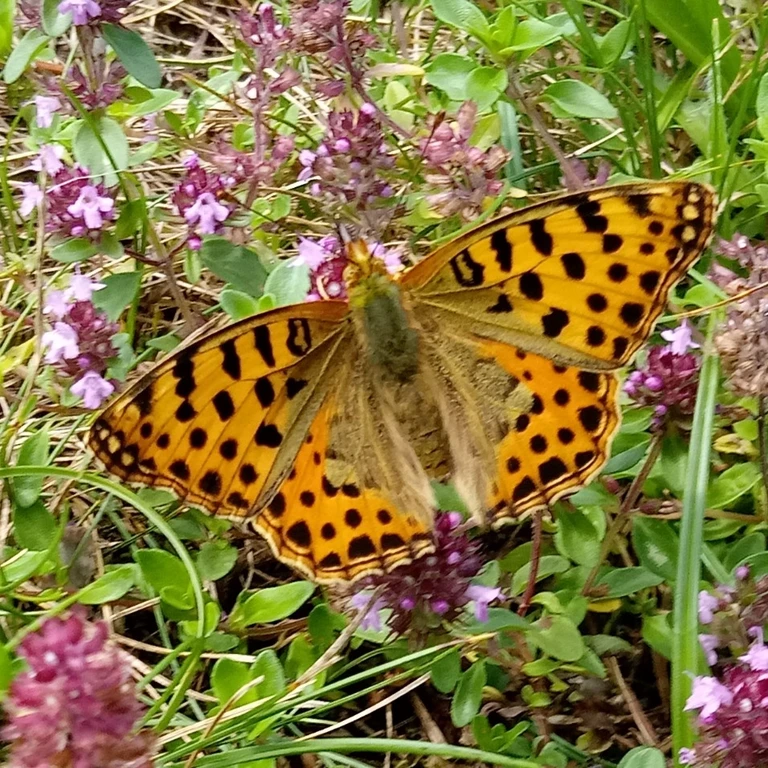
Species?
Issoria lathonia
